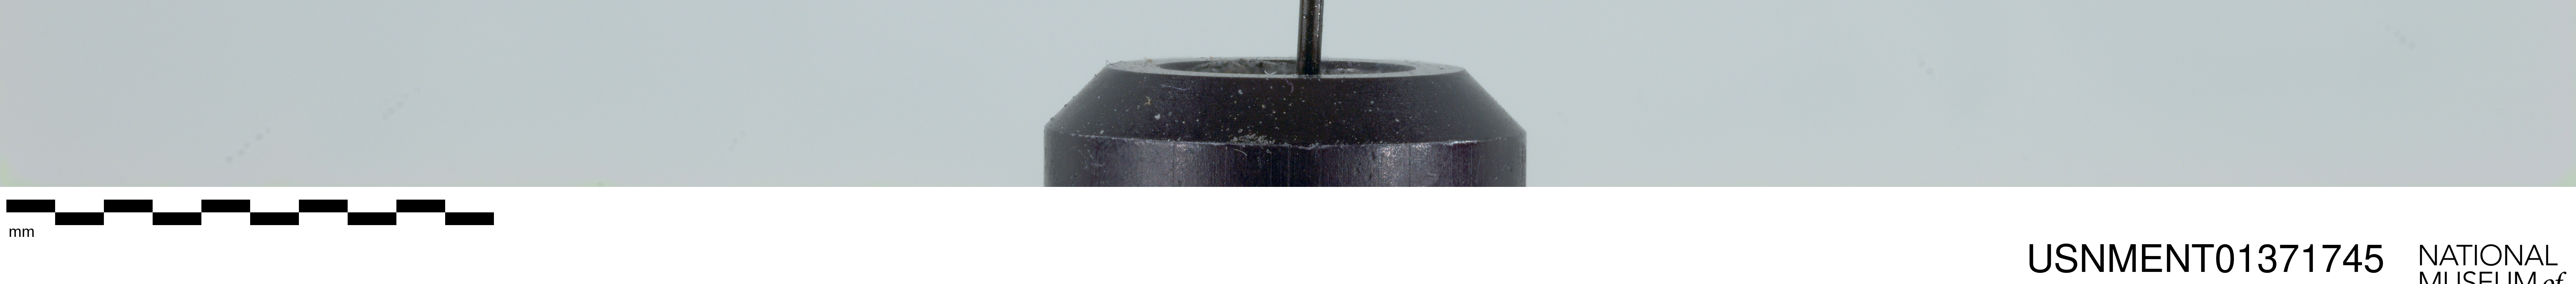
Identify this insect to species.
Hirmoneura nubipennis (also Trichophthalma nubipennis)
